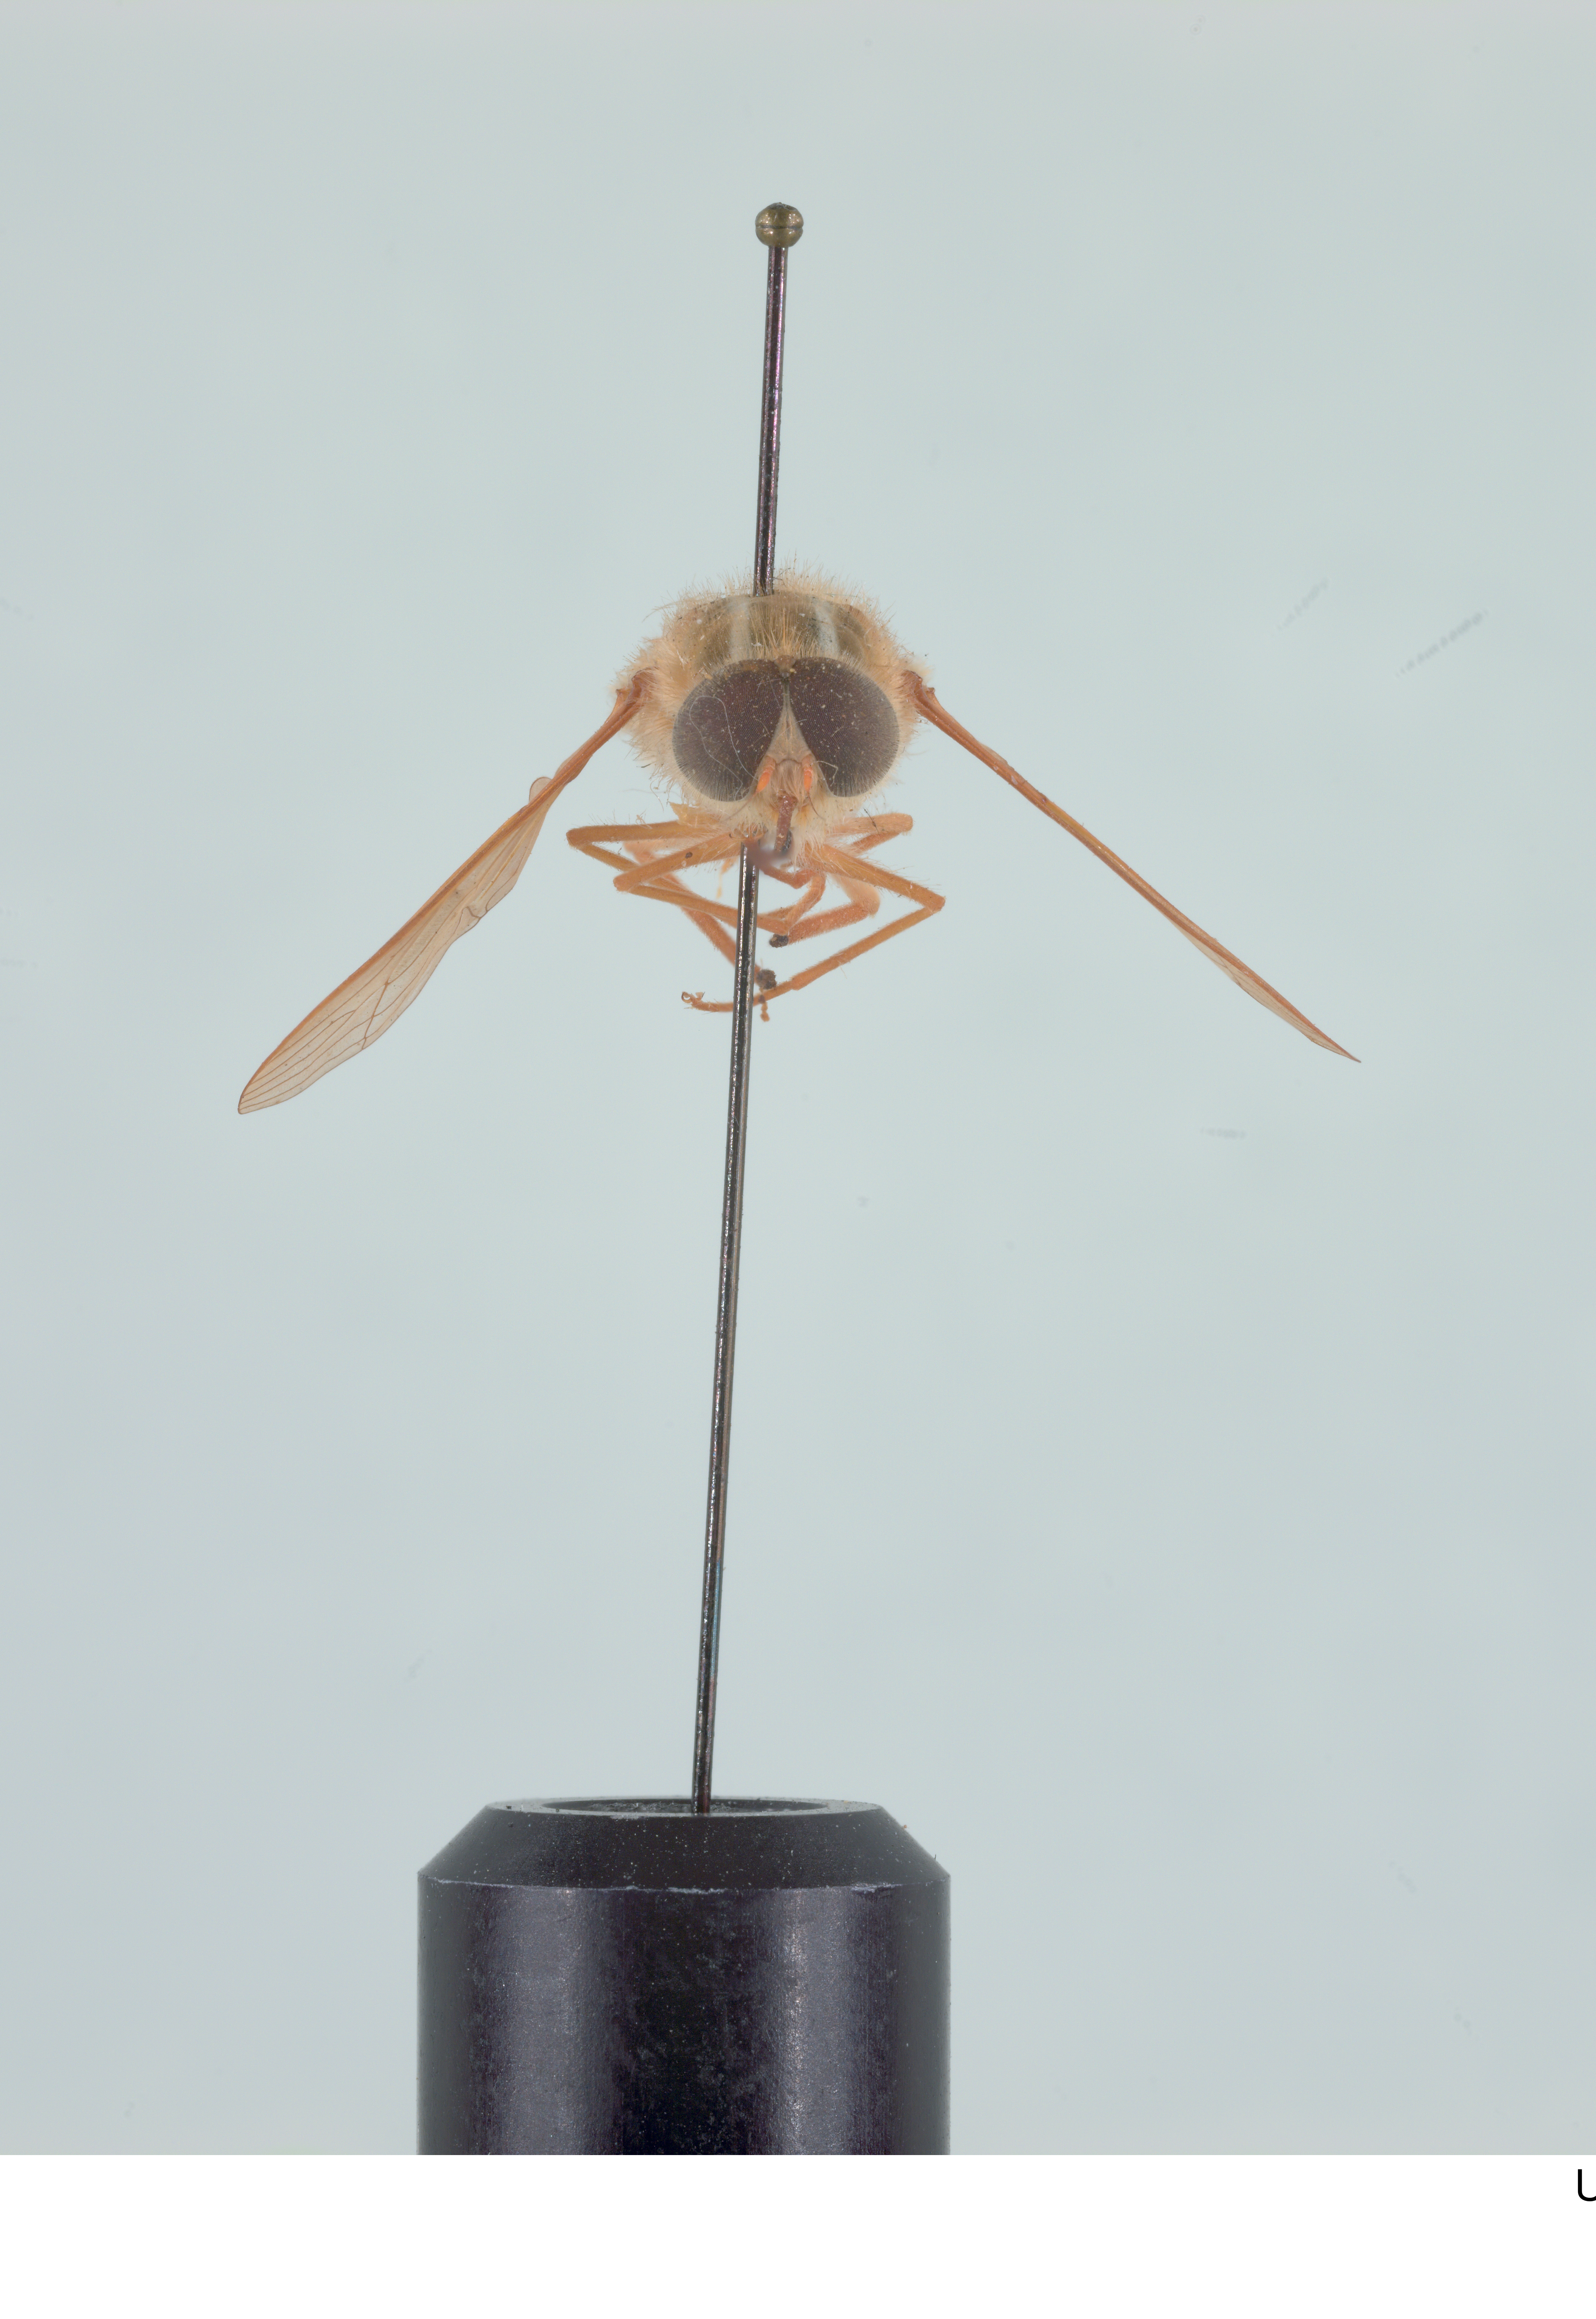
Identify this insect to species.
Trichophthalma subaurata
